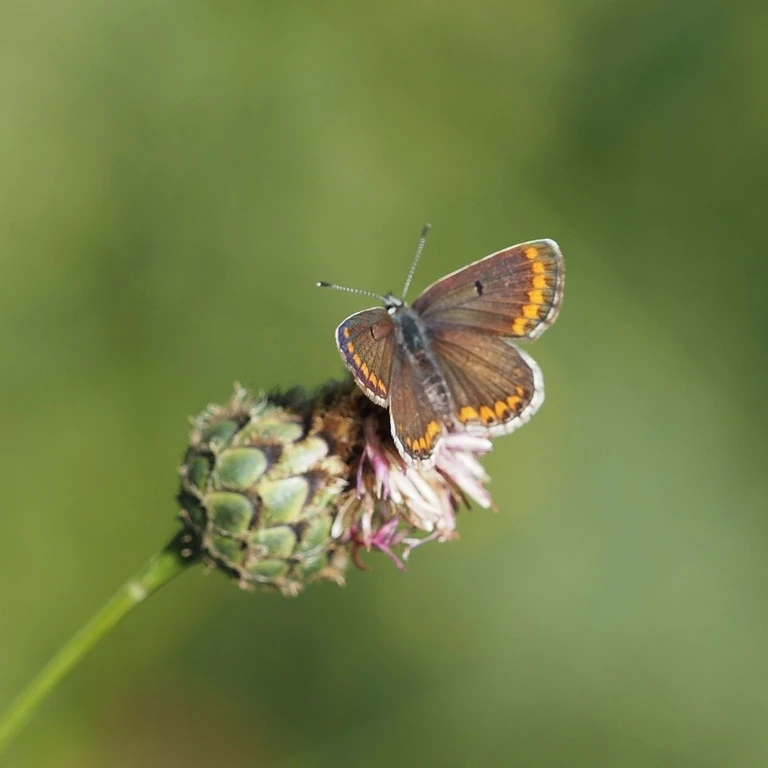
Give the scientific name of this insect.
Aricia agestis/artaxerxes
